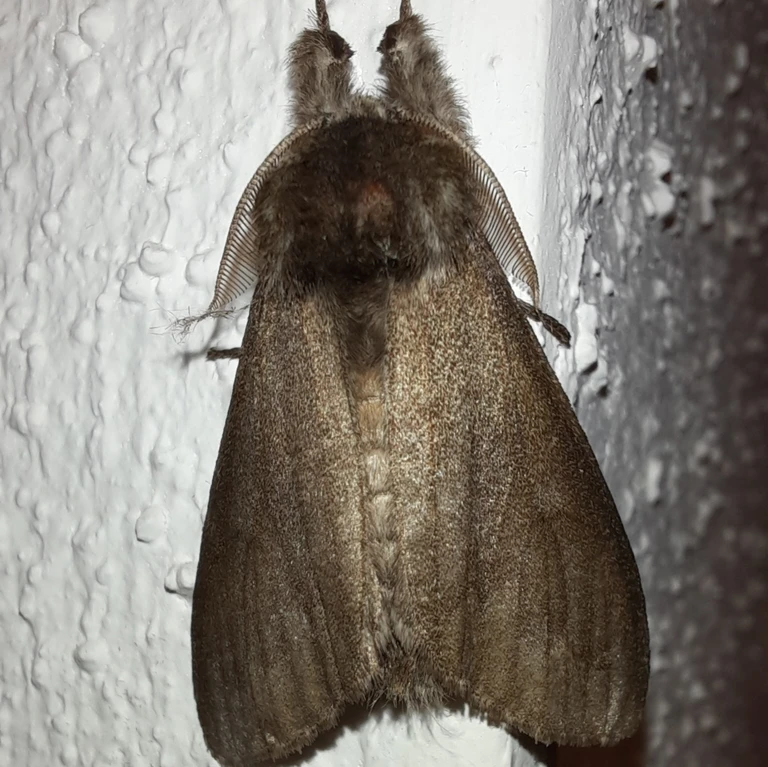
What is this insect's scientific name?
Calliteara pudibunda
